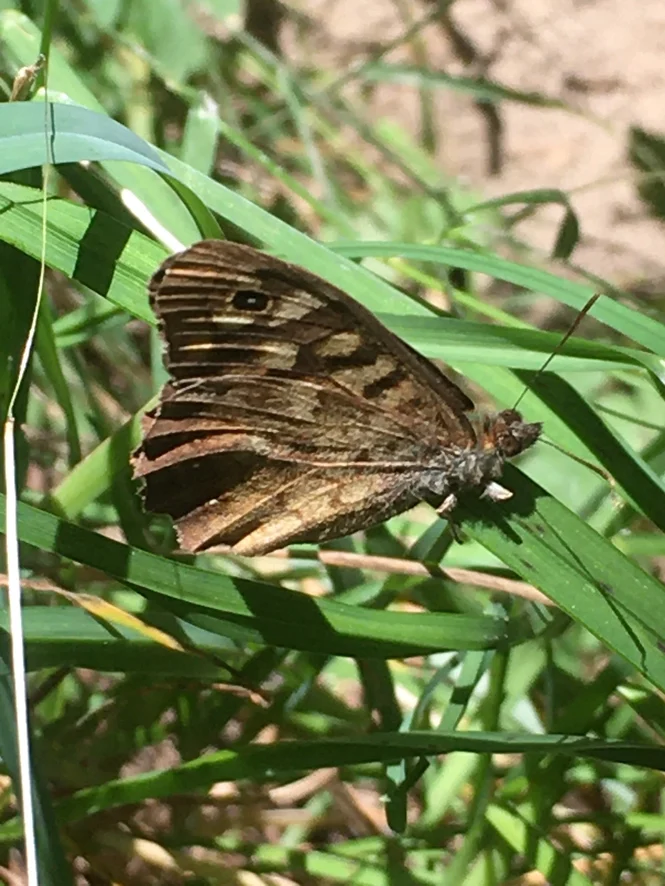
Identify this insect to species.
Pararge aegeria
